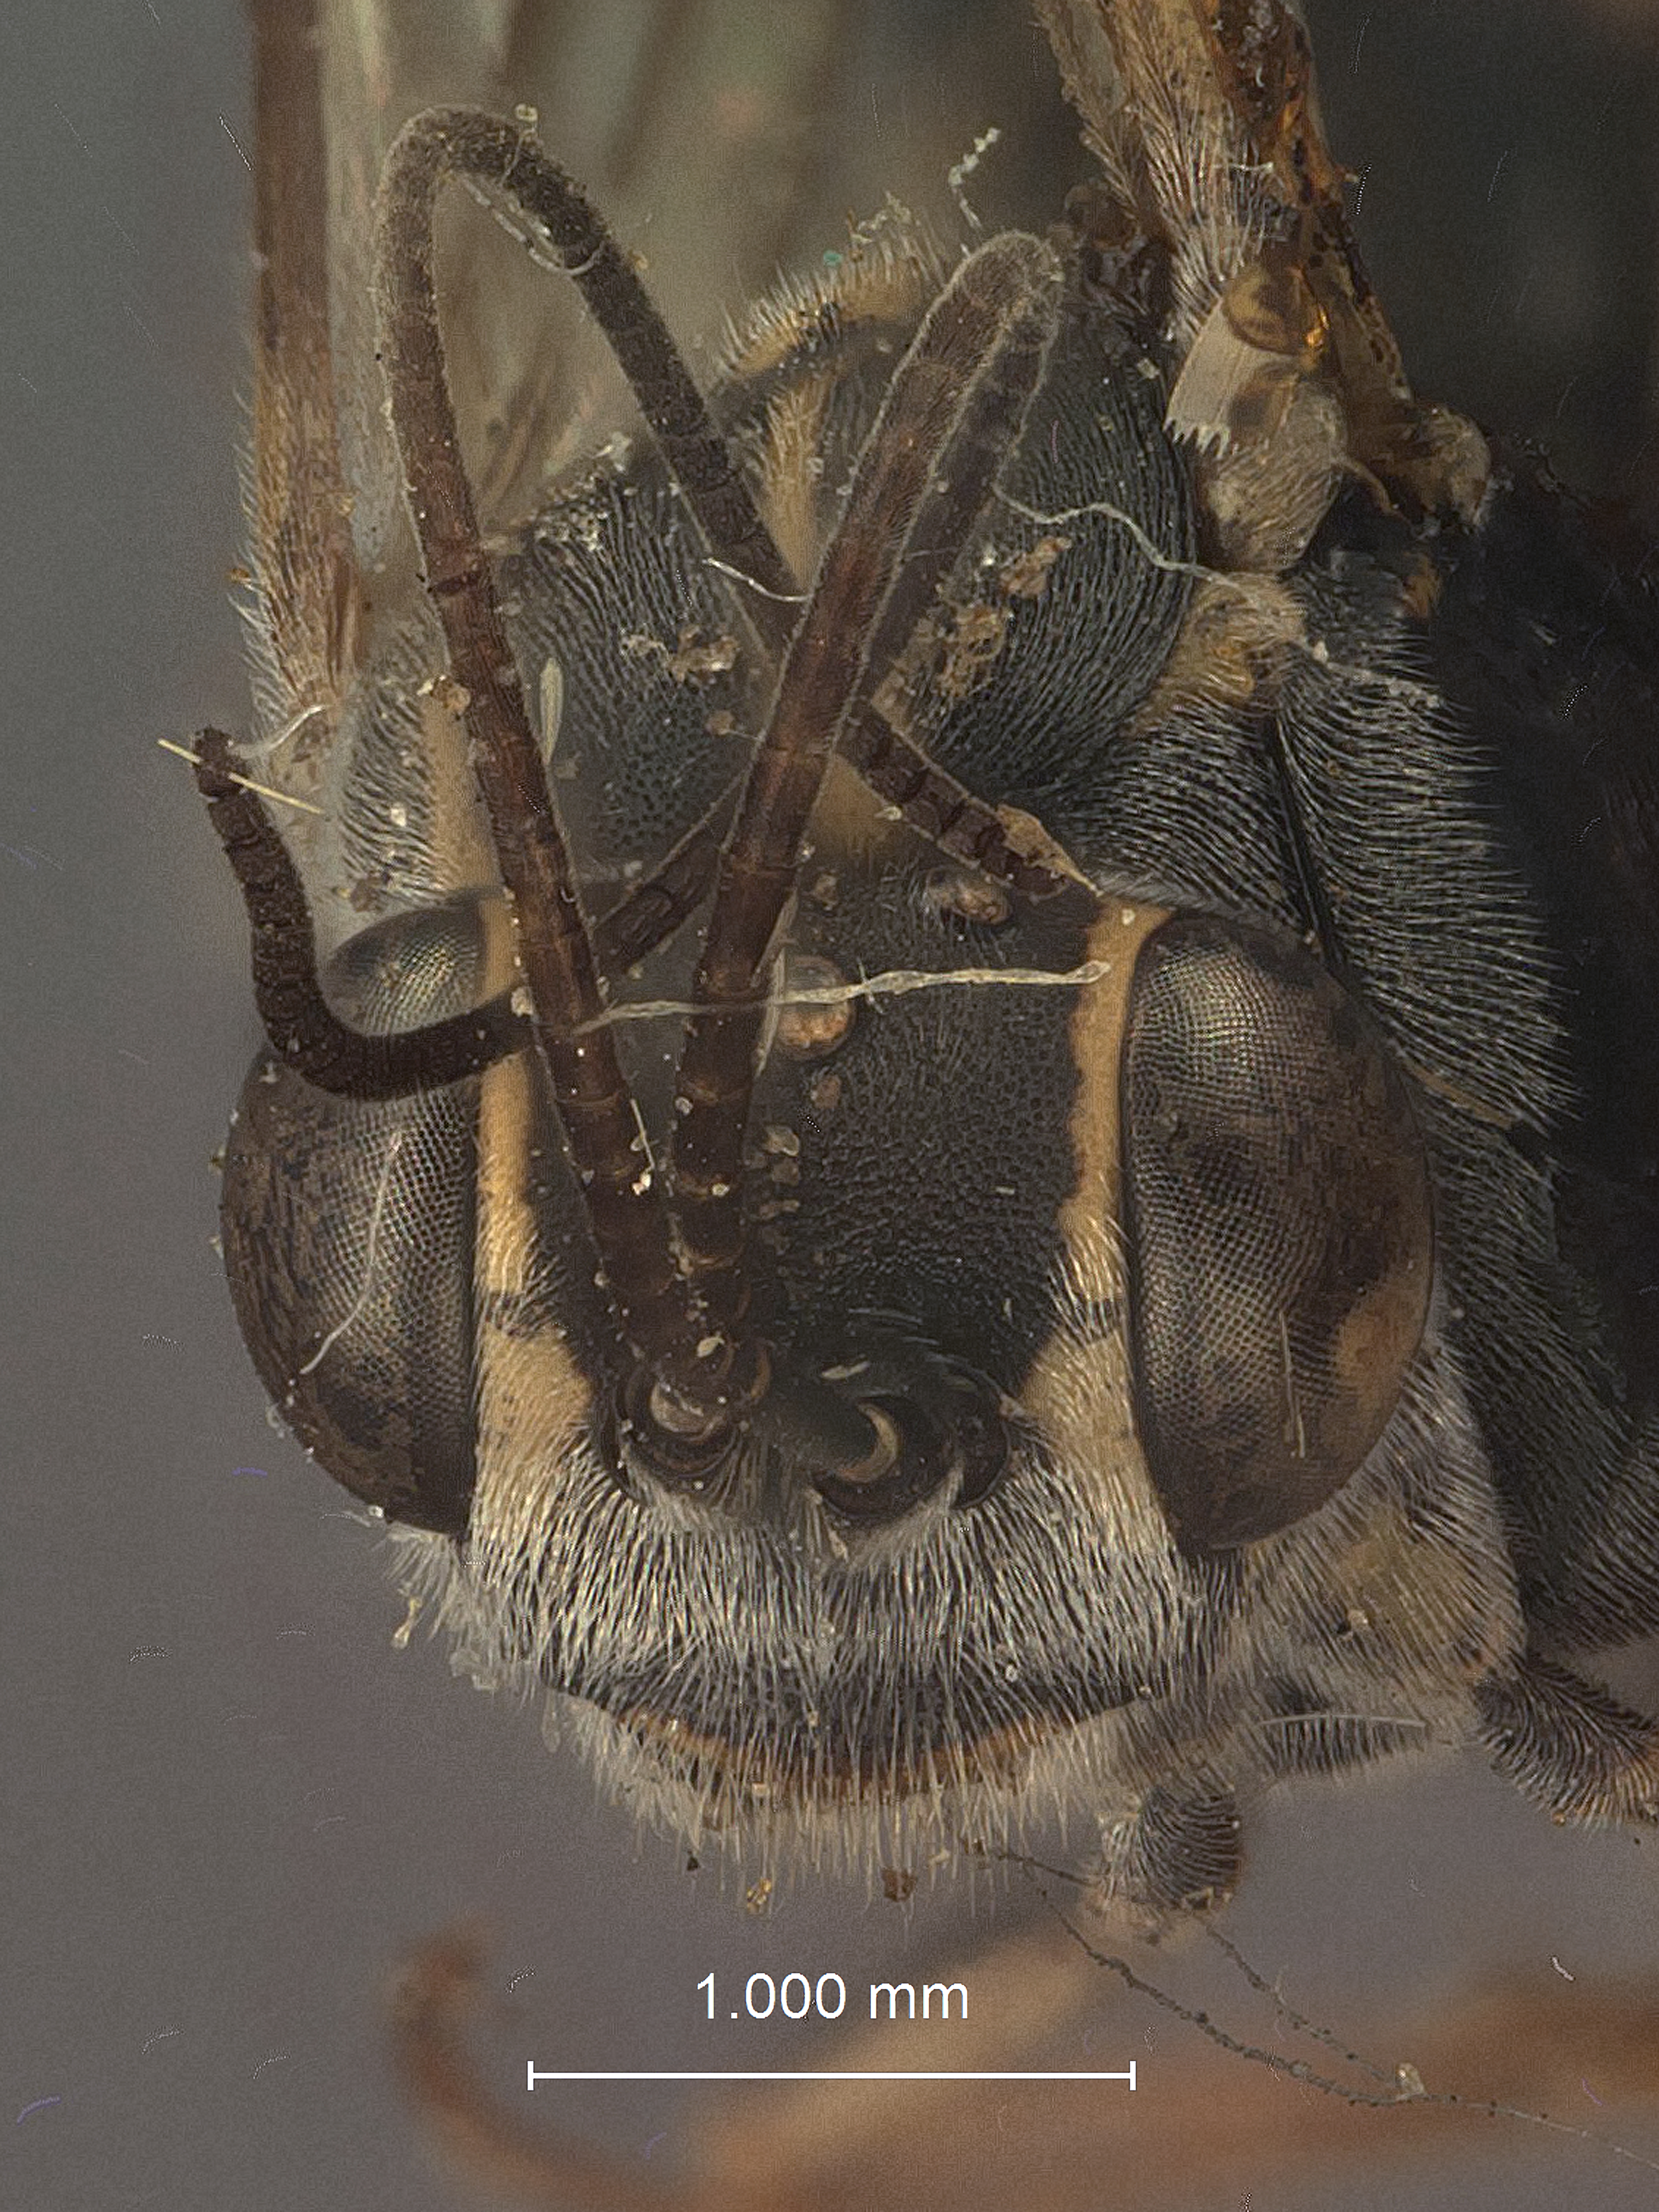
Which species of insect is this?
Exetastes lasius
